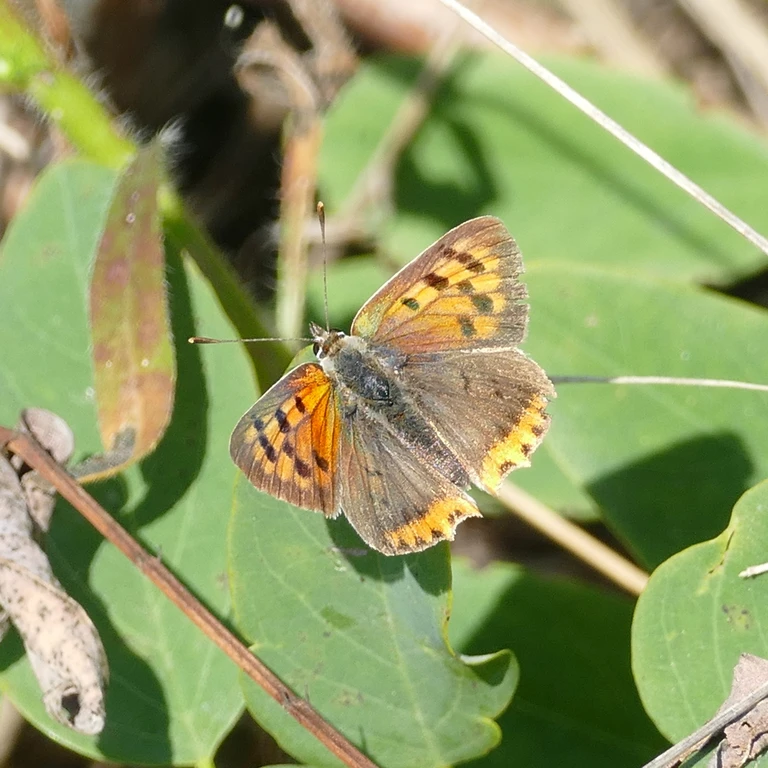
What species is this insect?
Lycaena phlaeas
